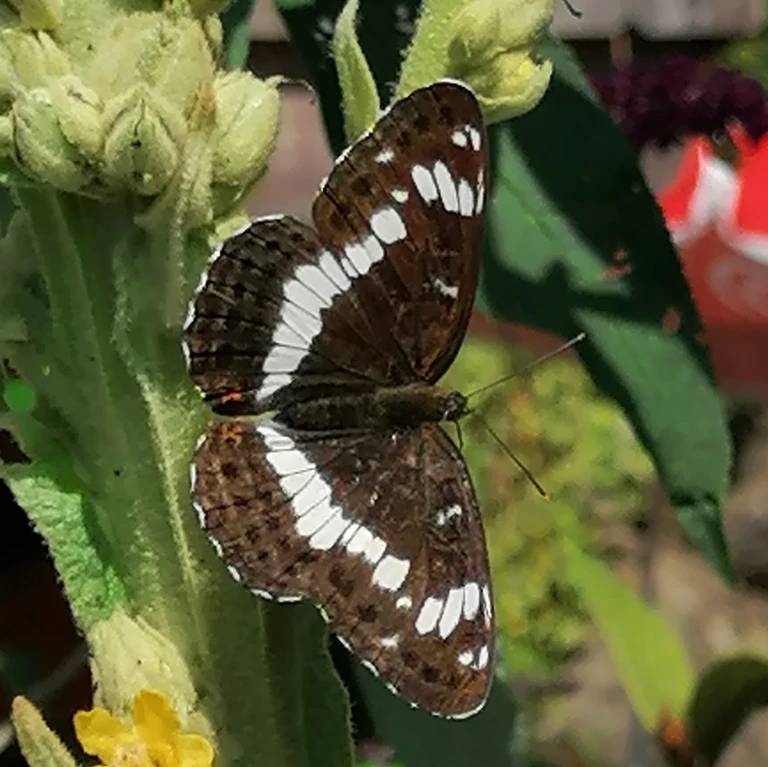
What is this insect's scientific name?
Limenitis camilla (also Ladoga camilla)
